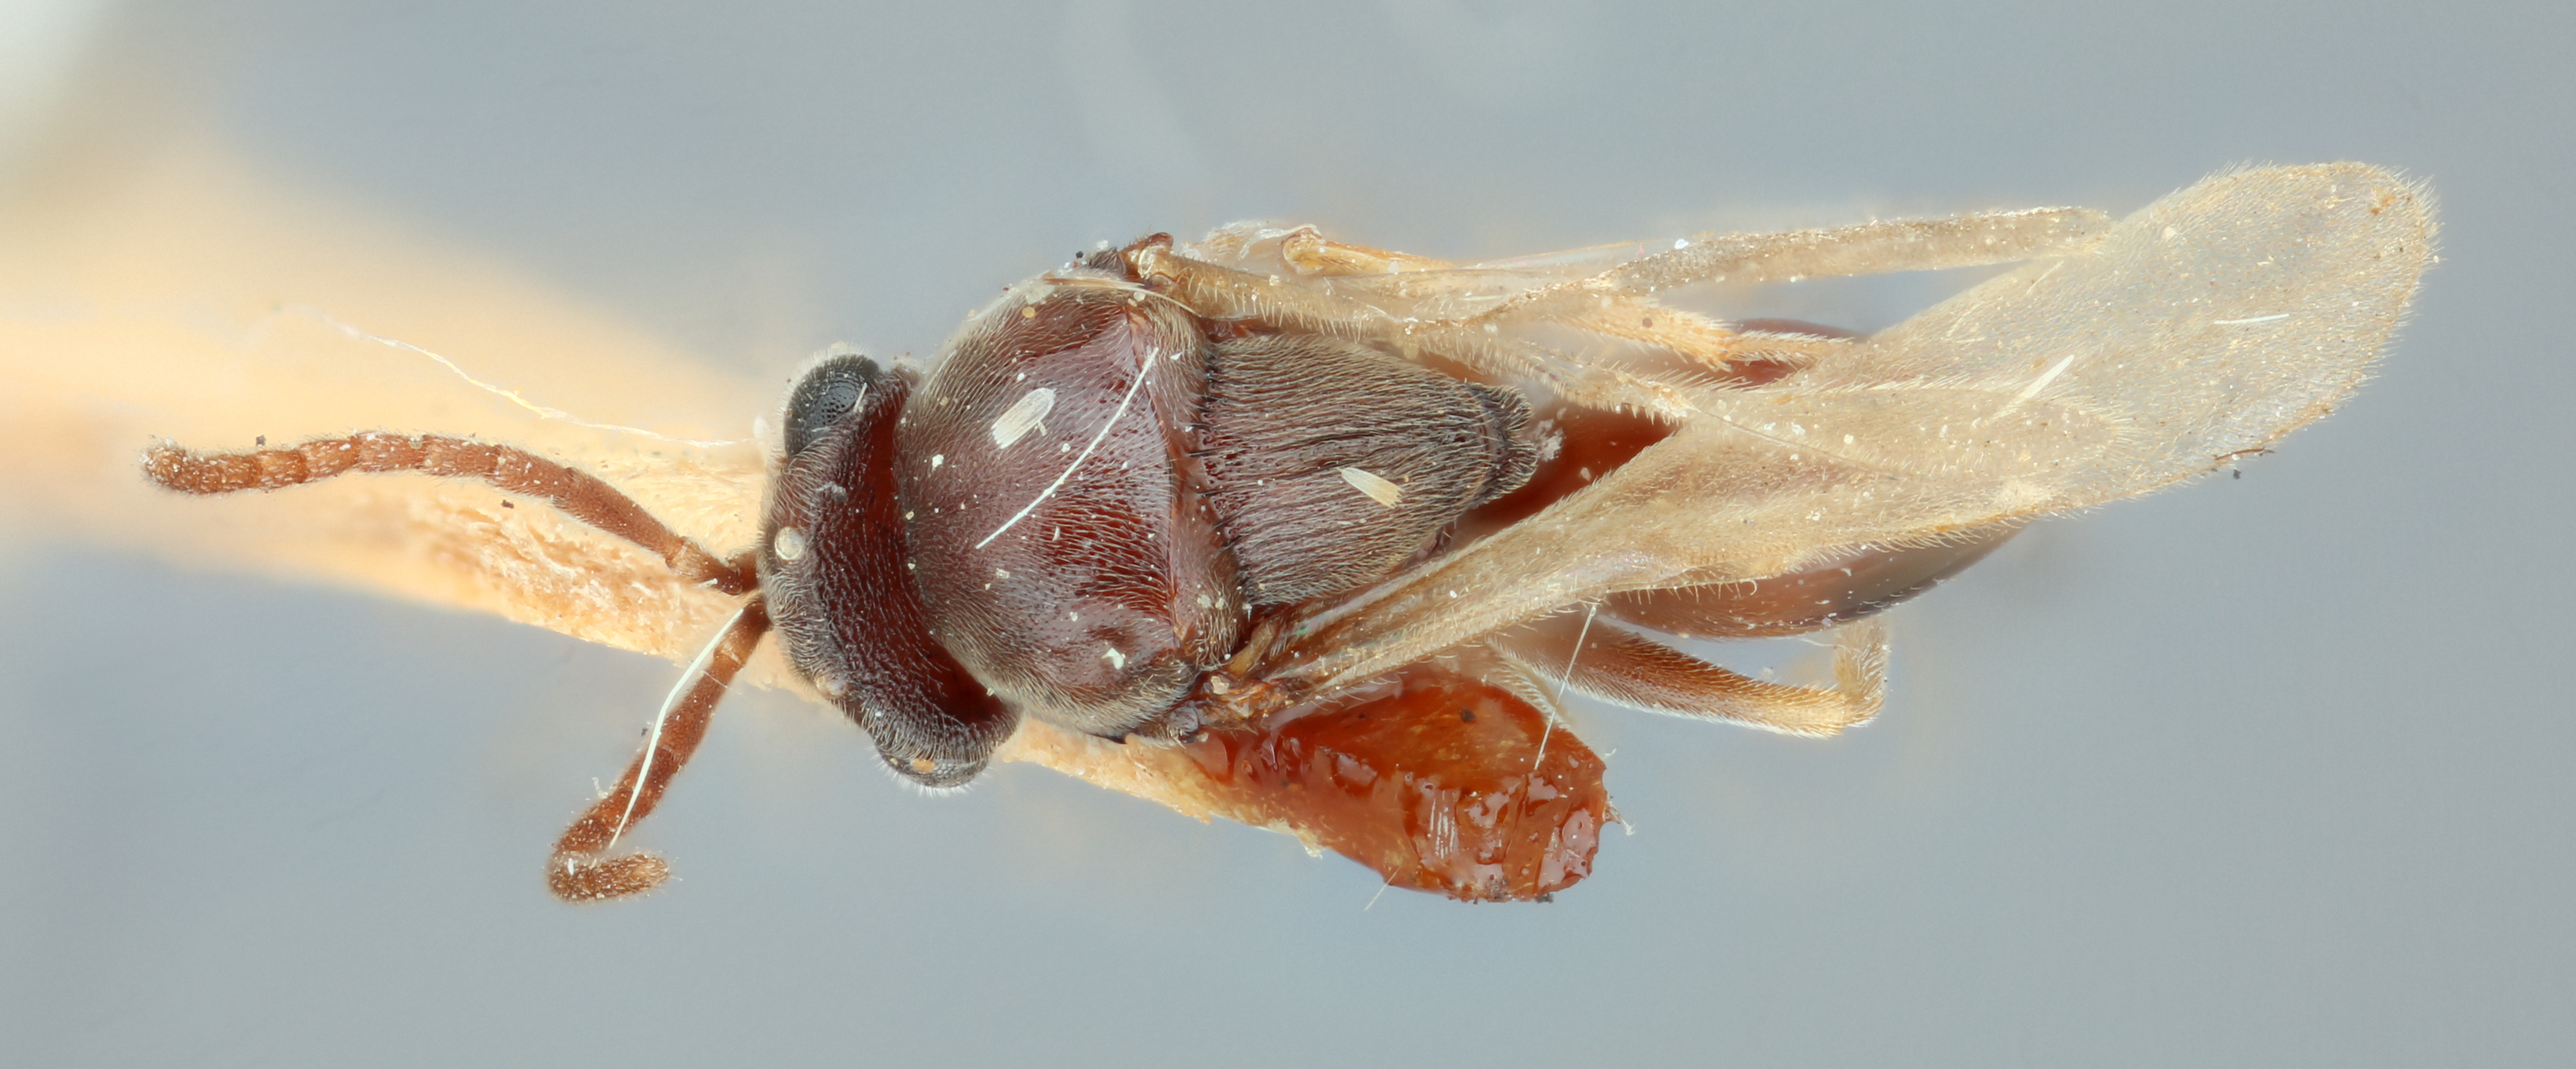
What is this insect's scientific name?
Stilbula montana
